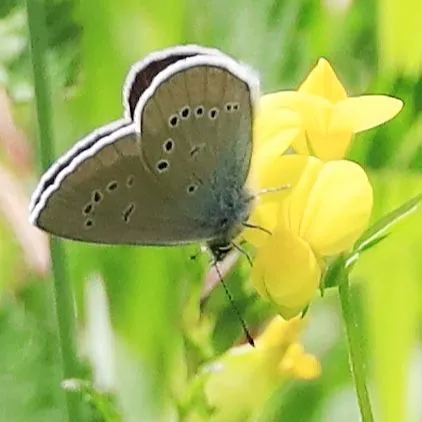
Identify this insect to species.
Cyaniris semiargus
